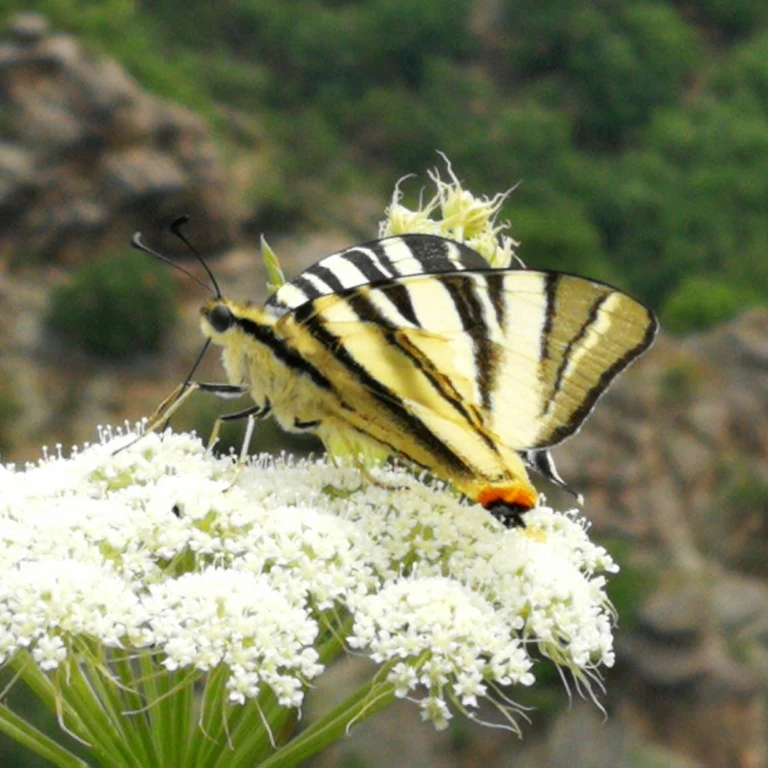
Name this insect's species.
Iphiclides podalirius
